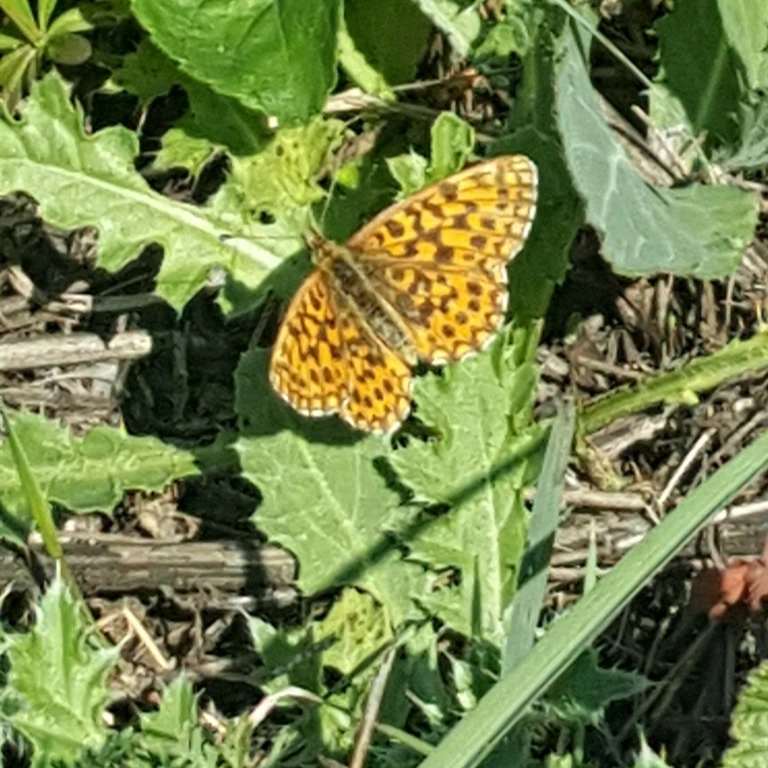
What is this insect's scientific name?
Boloria dia
